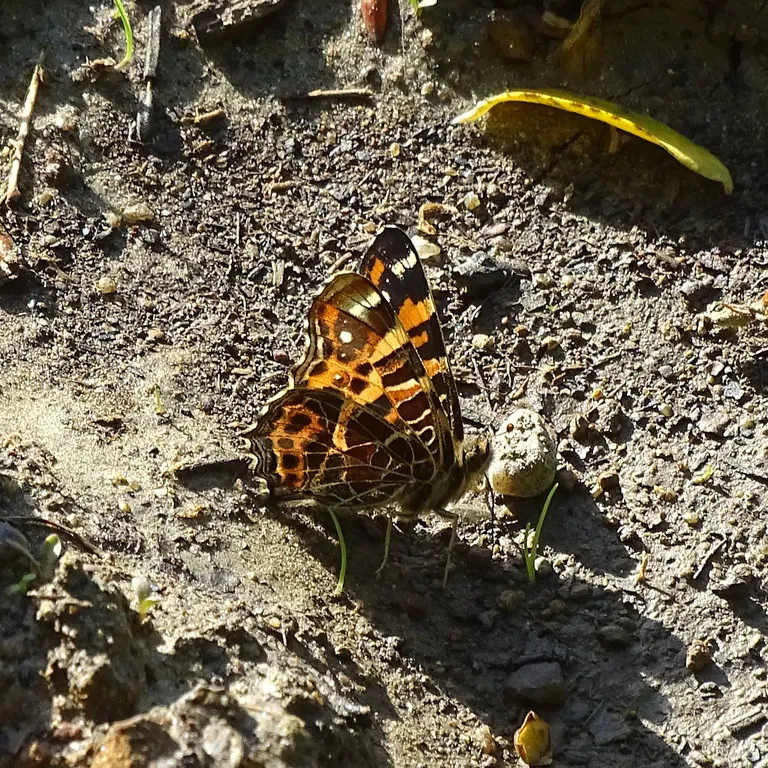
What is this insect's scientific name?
Araschnia levana
